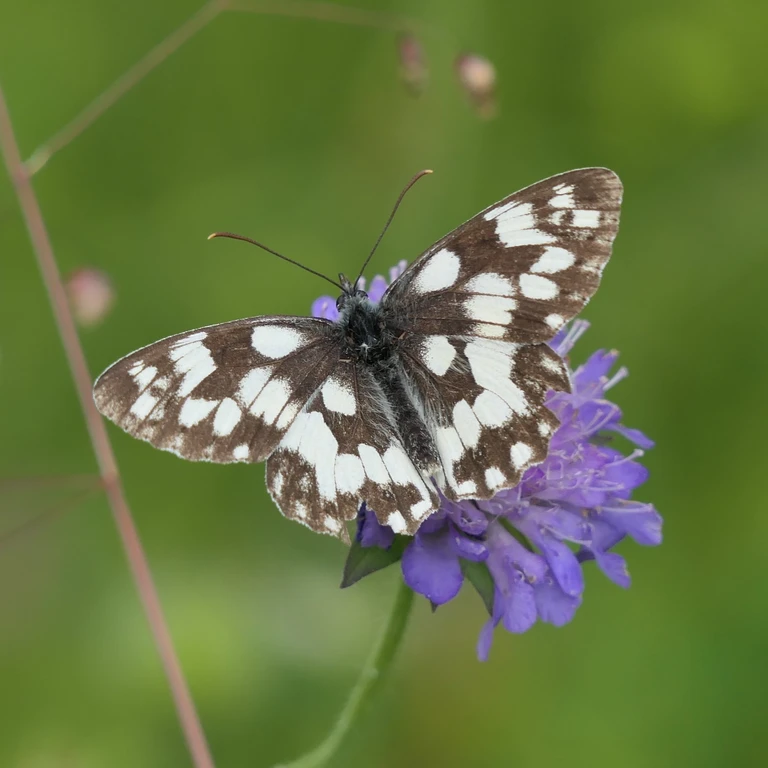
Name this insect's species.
Melanargia galathea
